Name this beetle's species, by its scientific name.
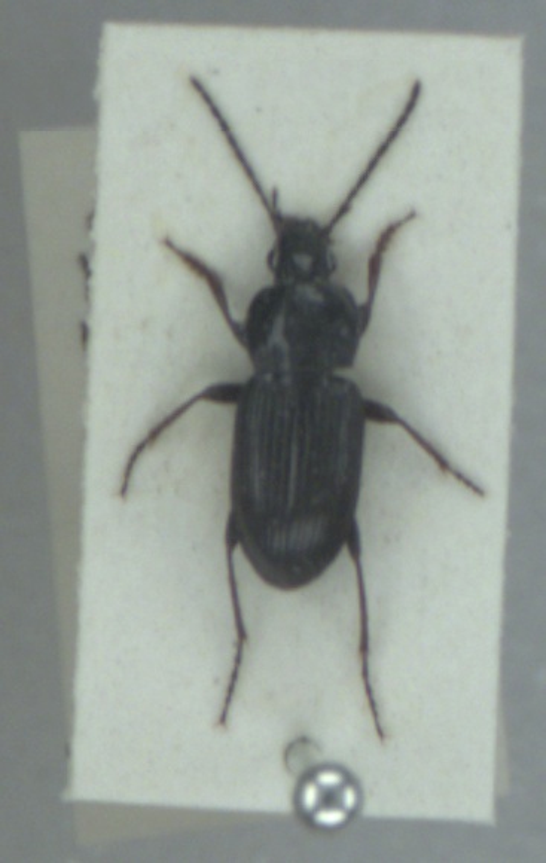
Pterostichus vernalis
